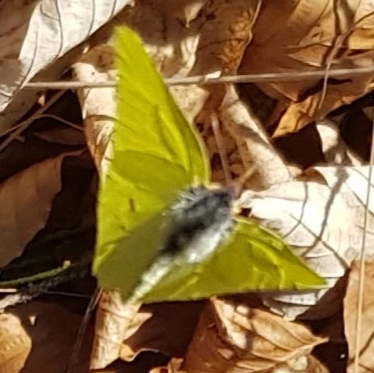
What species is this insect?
Gonepteryx rhamni
